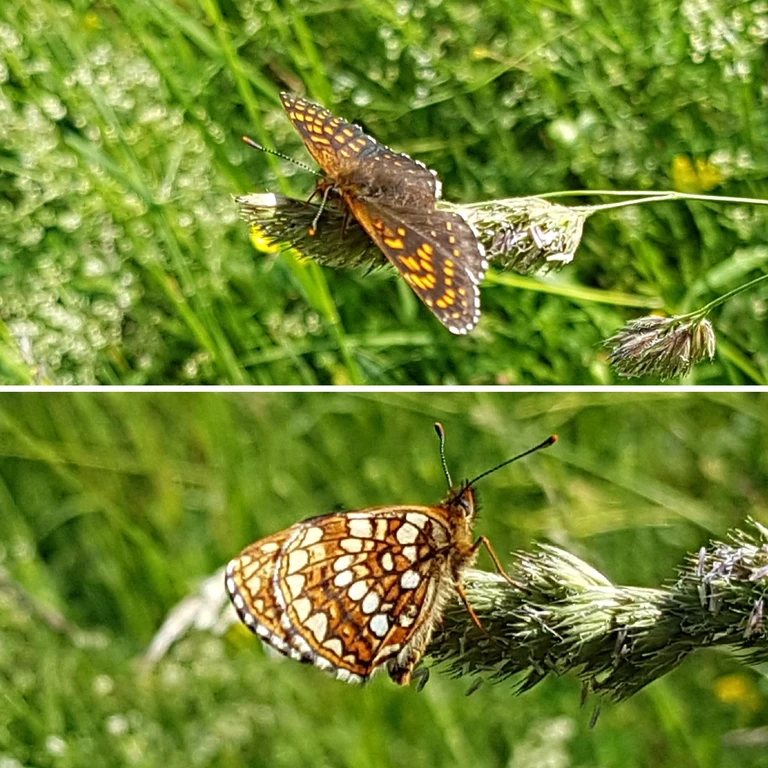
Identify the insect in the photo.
Melitaea diamina
